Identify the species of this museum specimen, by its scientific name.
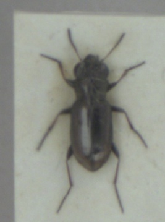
Notiophilus biguttatus
